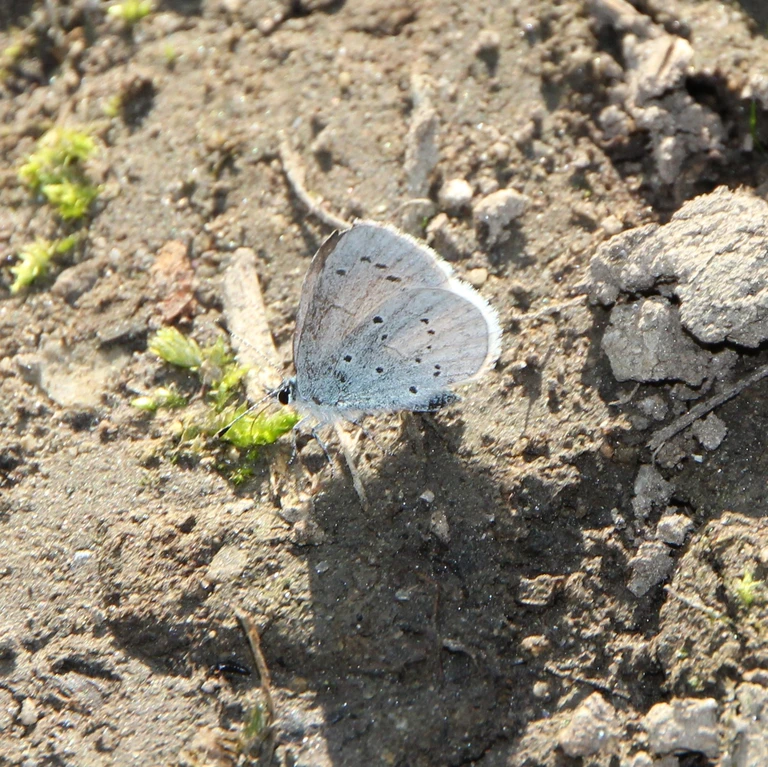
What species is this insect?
Celastrina argiolus
